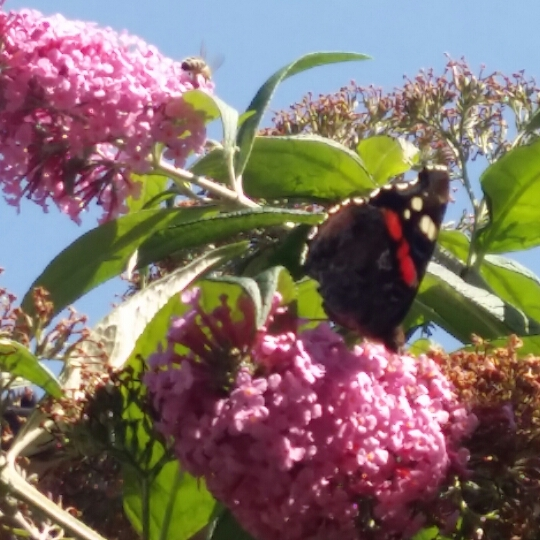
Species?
Vanessa atalanta
